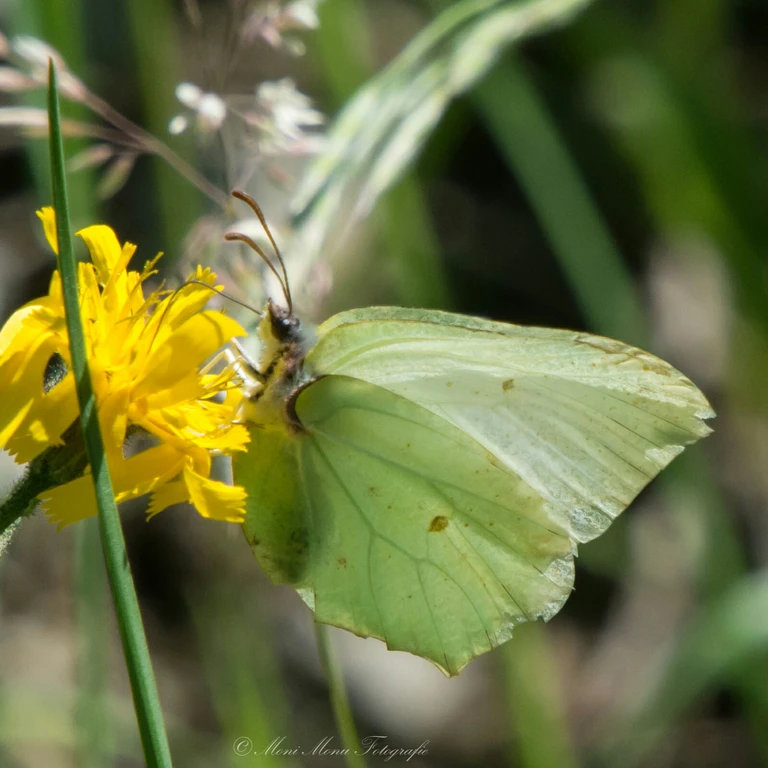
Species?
Gonepteryx rhamni
